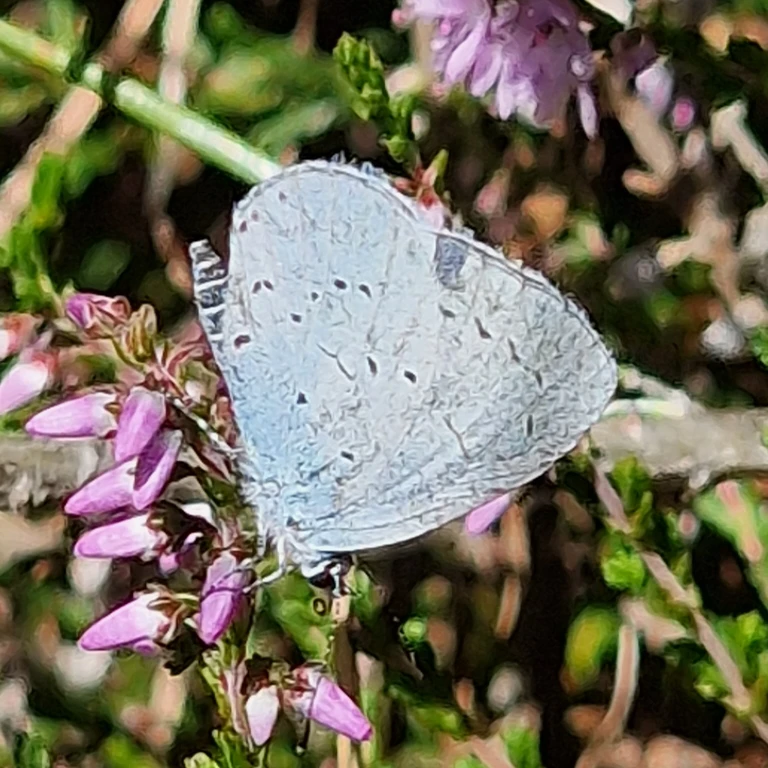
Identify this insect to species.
Celastrina argiolus
